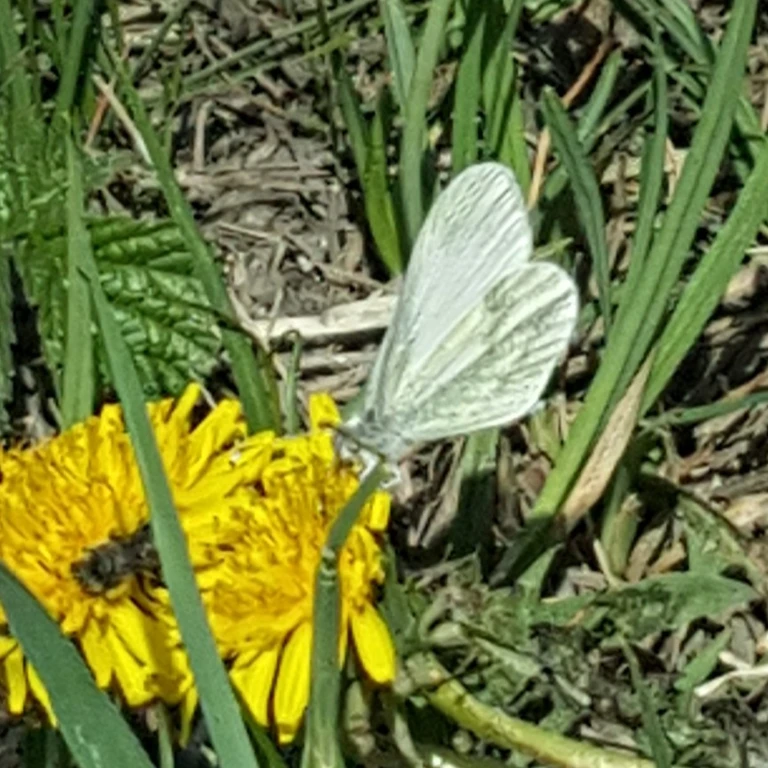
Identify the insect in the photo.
Leptidea sinapis/juvernica
